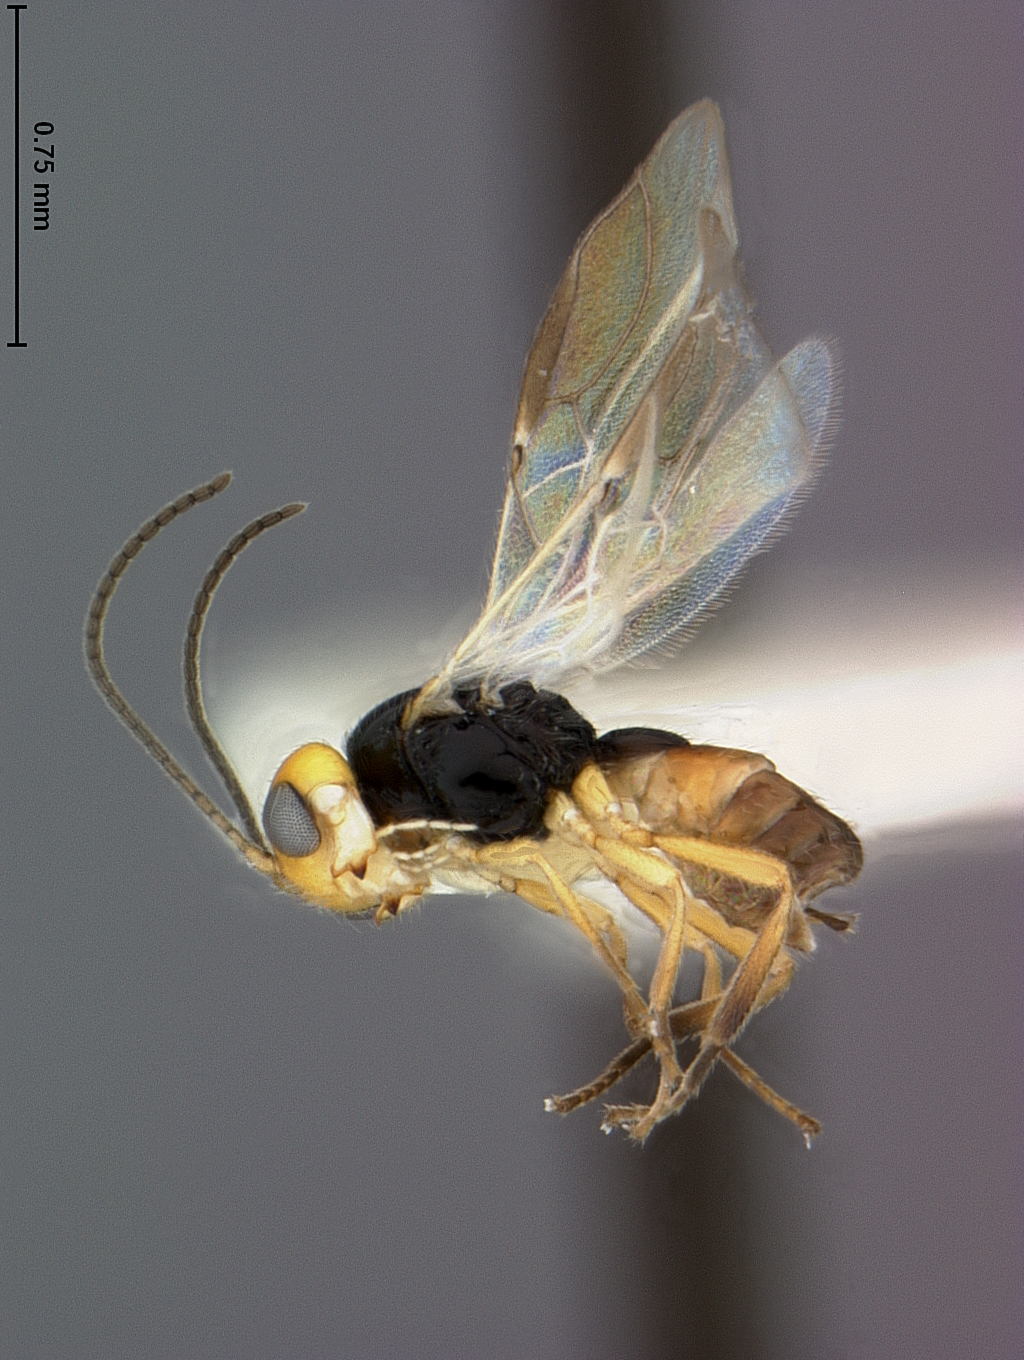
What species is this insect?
Epimicta konzaensis
